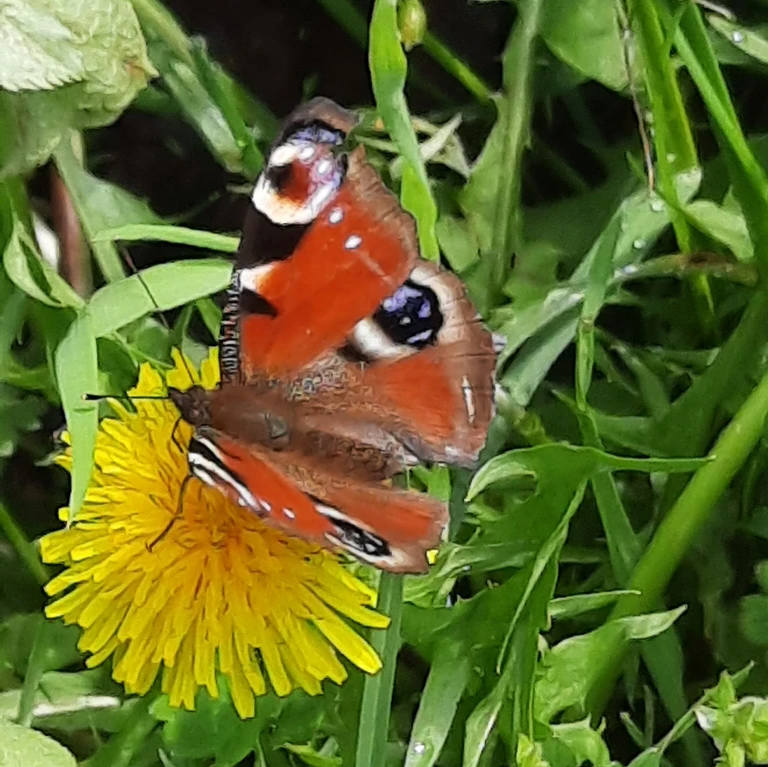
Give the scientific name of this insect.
Aglais io
